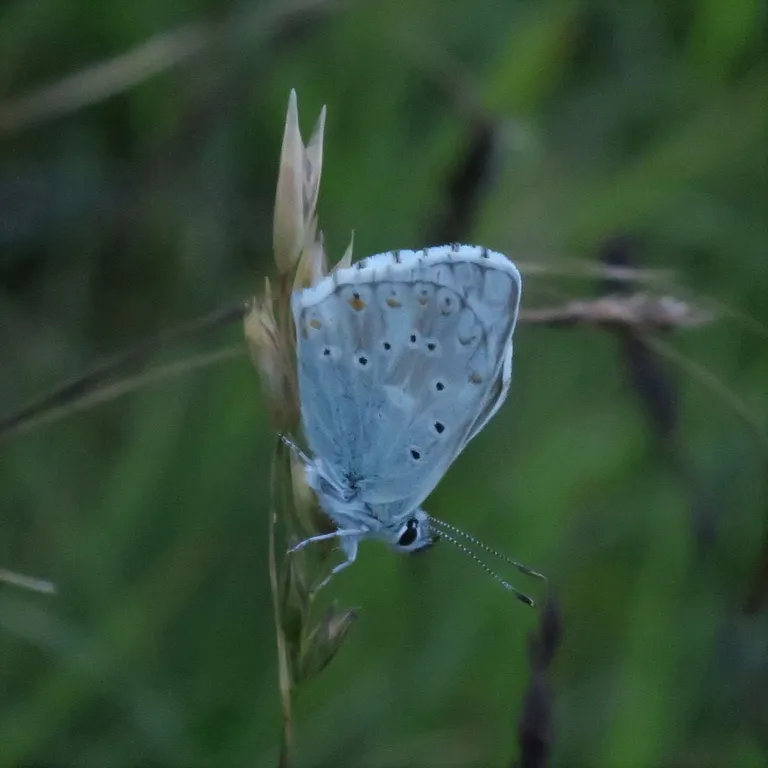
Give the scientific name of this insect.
Lysandra coridon
